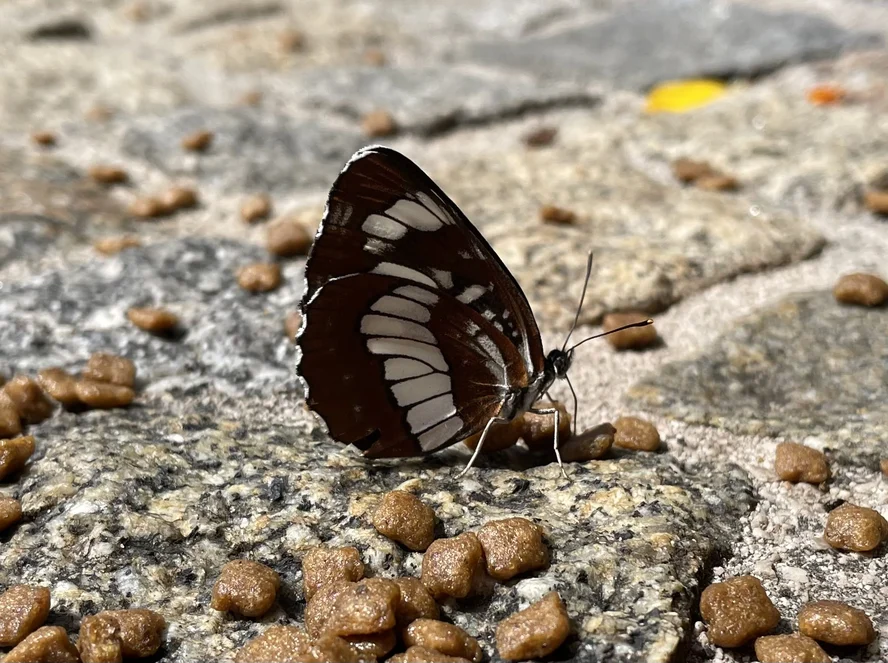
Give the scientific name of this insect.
Neptis rivularis
